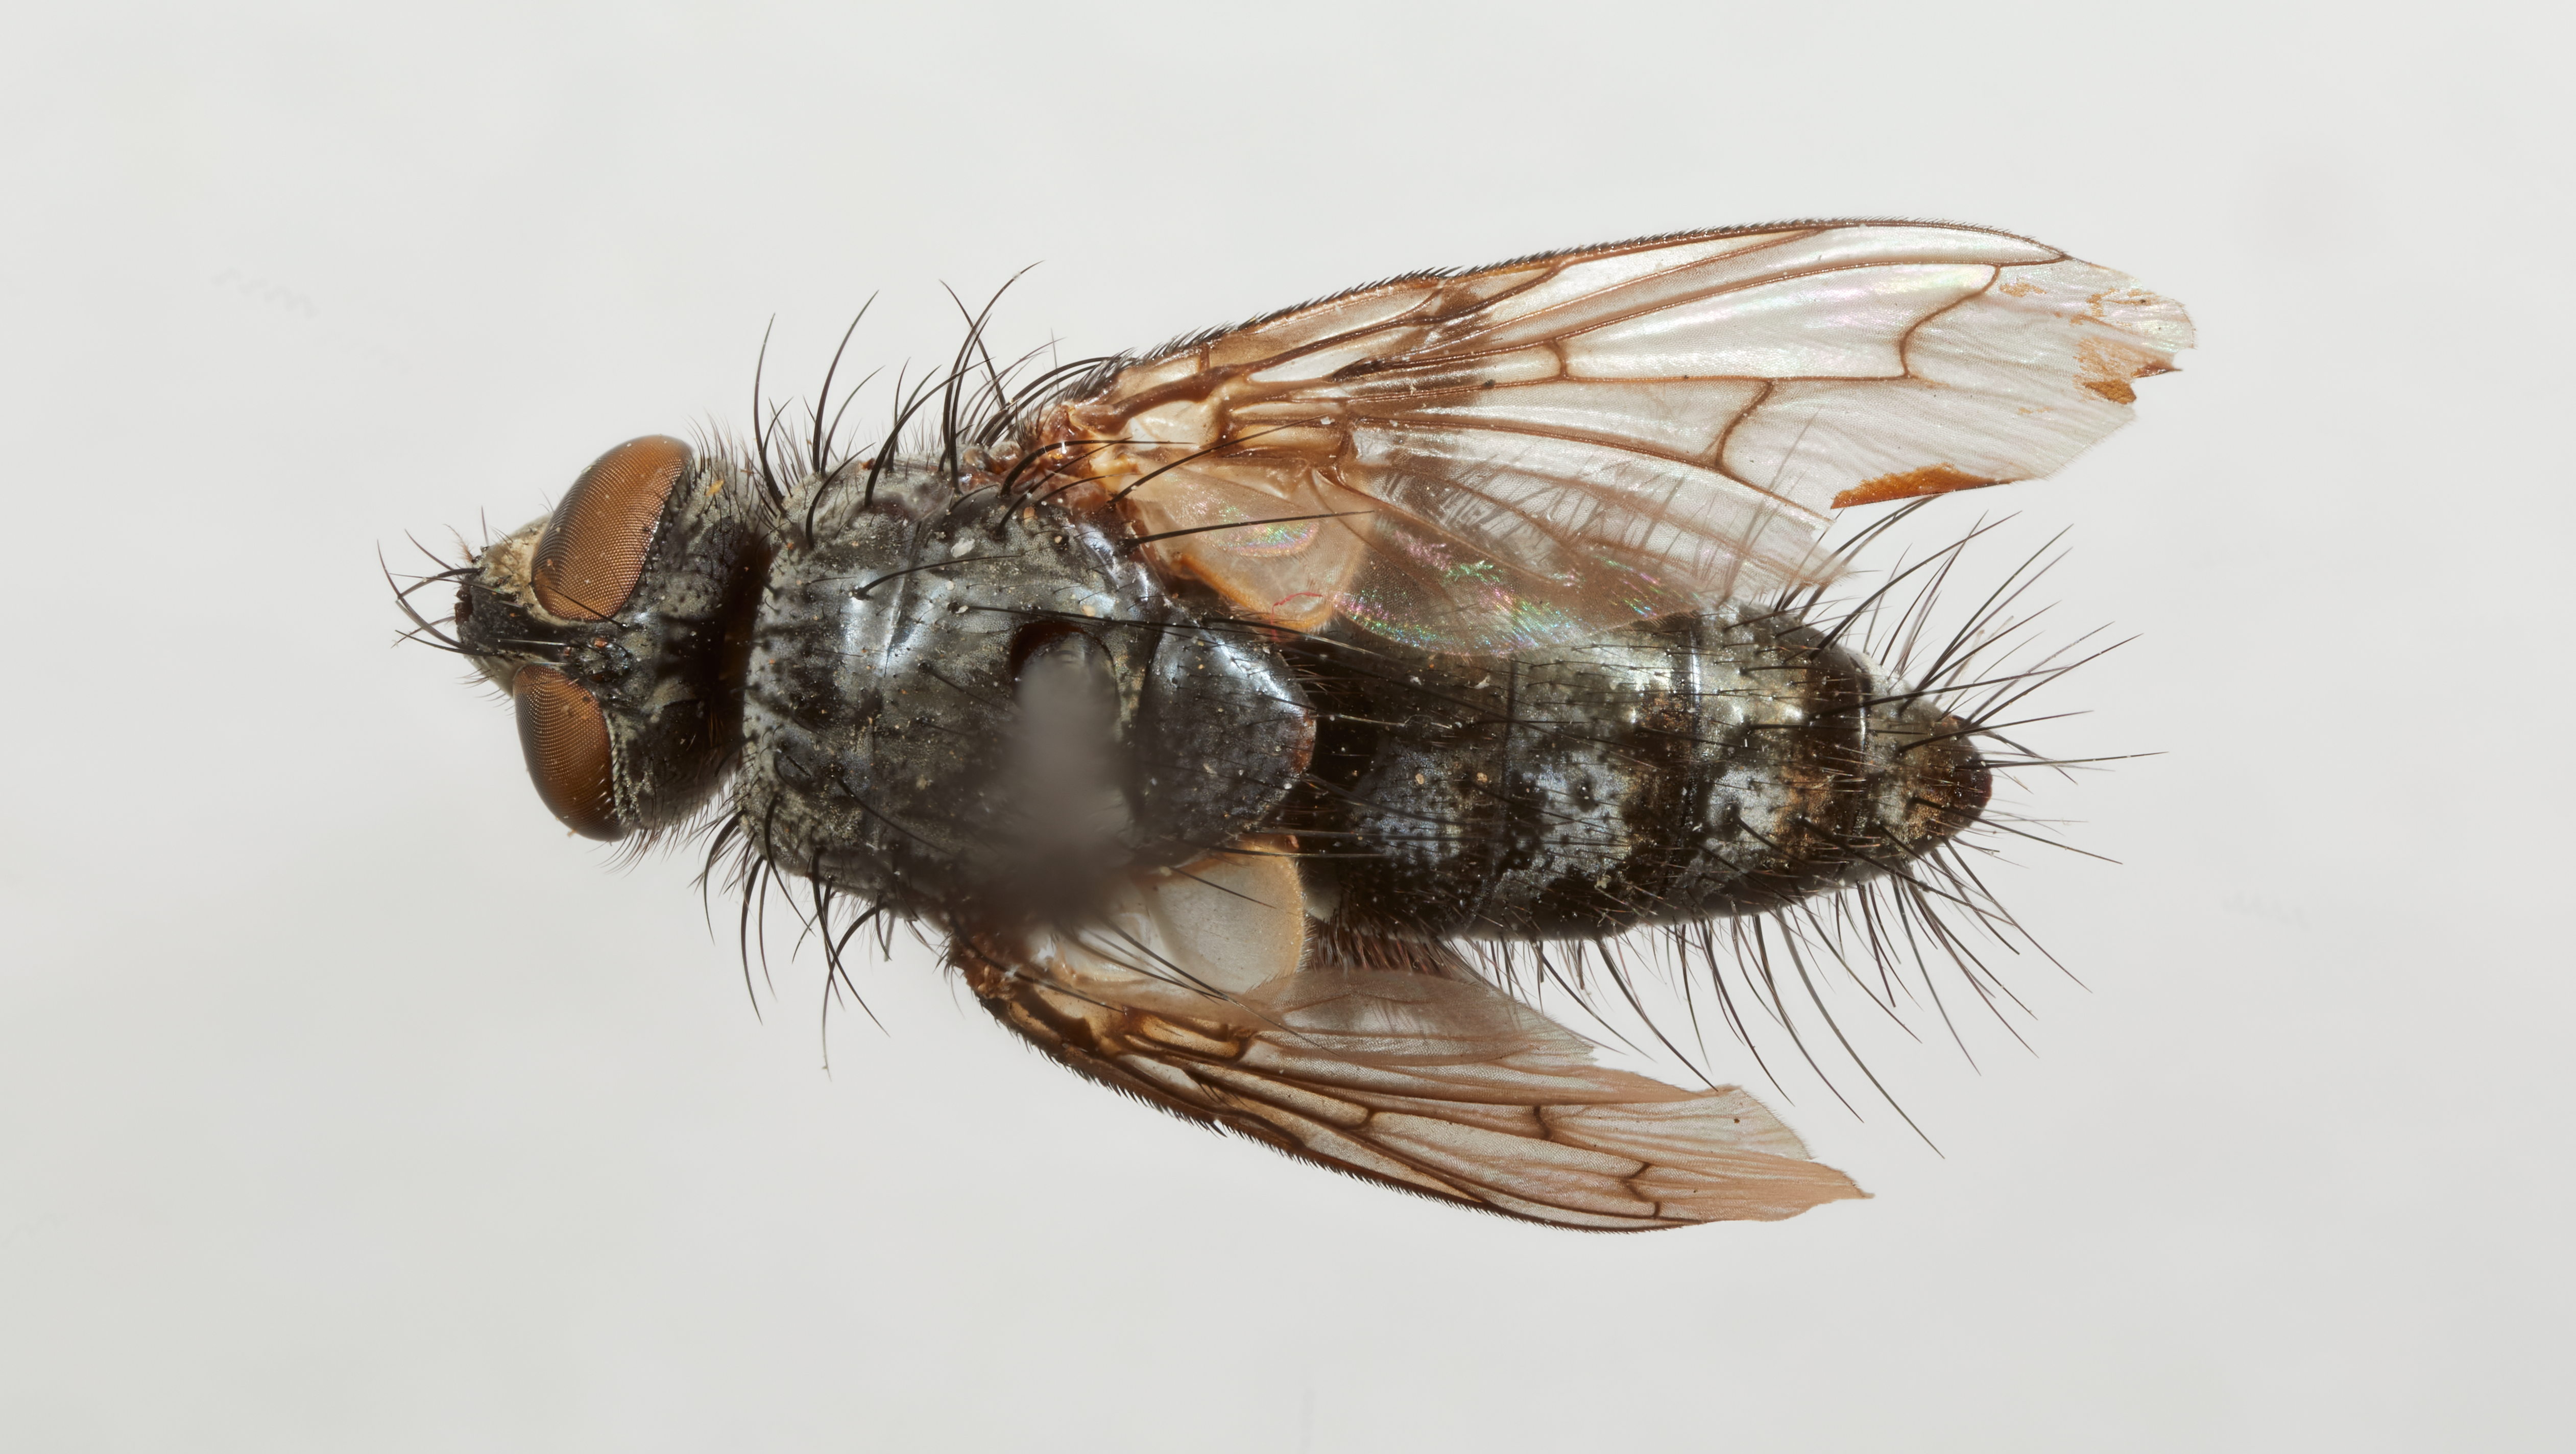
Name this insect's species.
Steveniopsis sinuata
